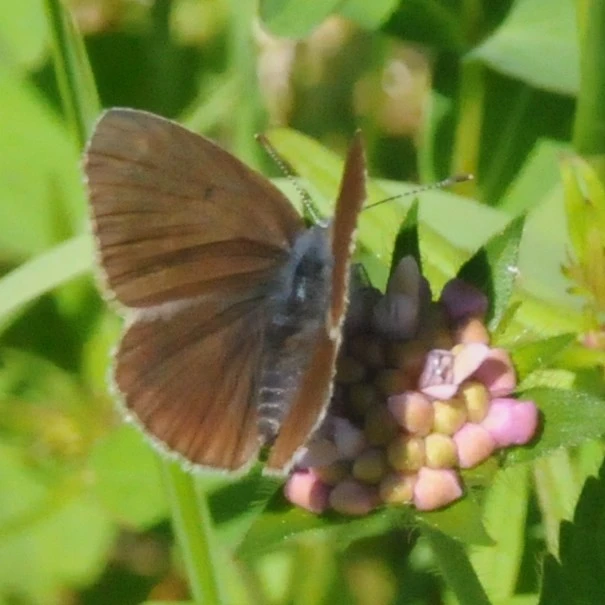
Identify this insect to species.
Cyaniris semiargus
